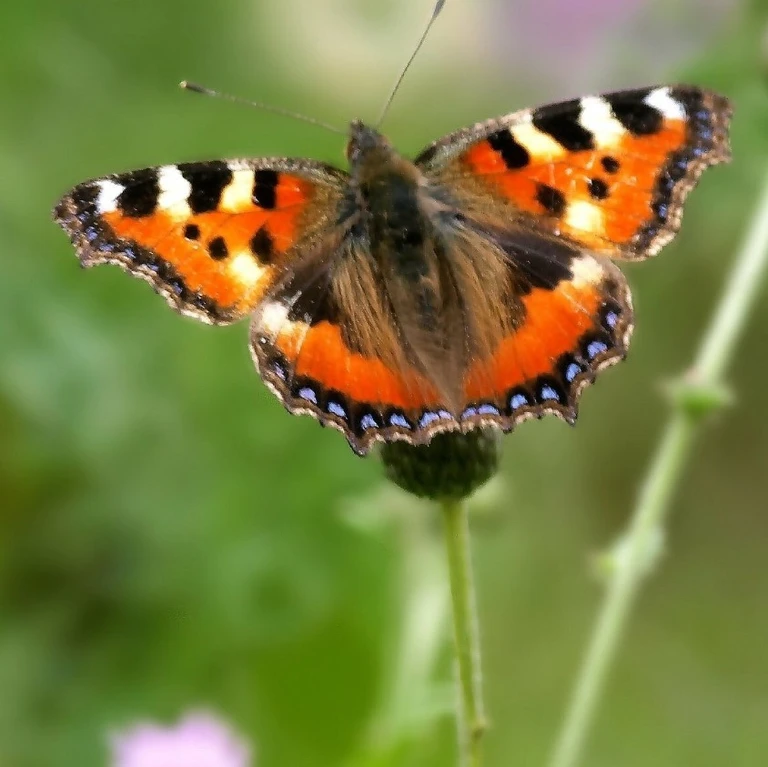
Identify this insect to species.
Aglais urticae
